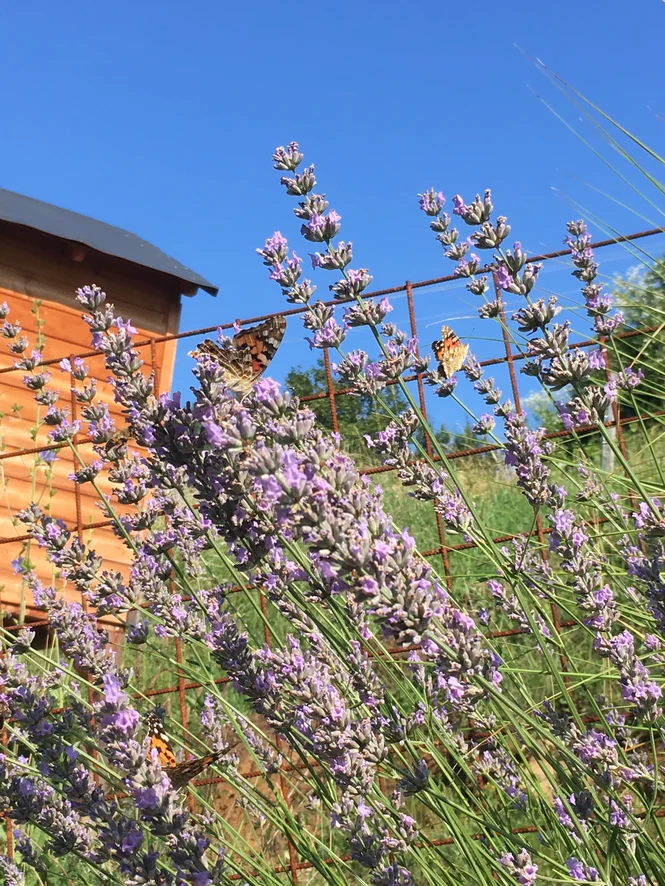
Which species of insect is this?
Vanessa cardui
